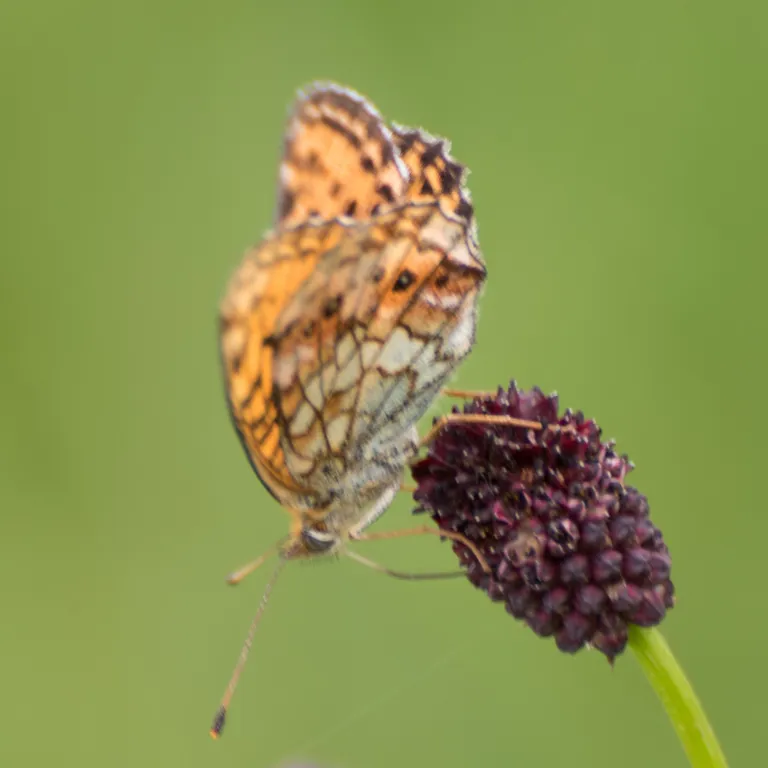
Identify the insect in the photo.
Brenthis ino
